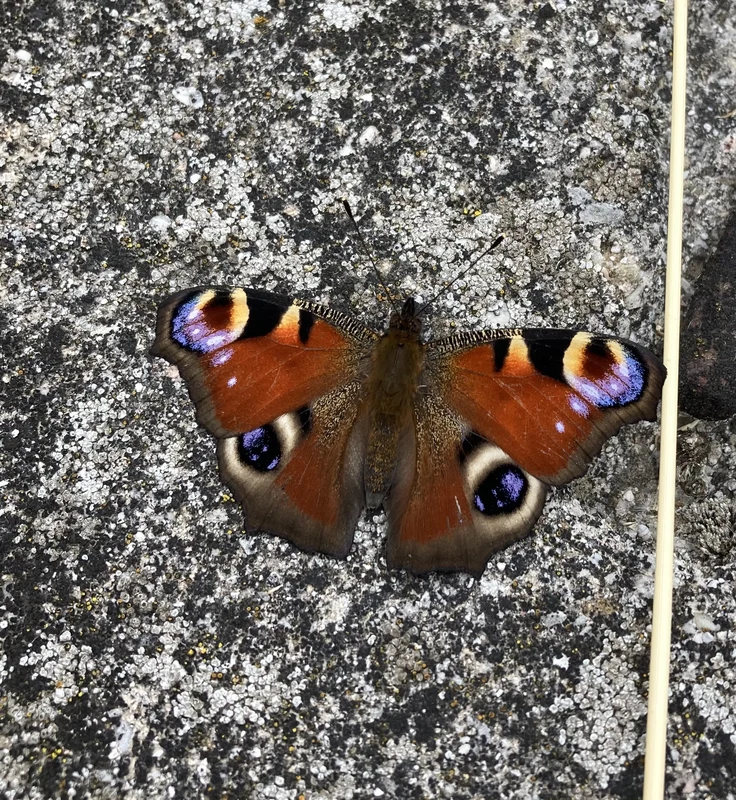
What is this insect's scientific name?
Aglais io
